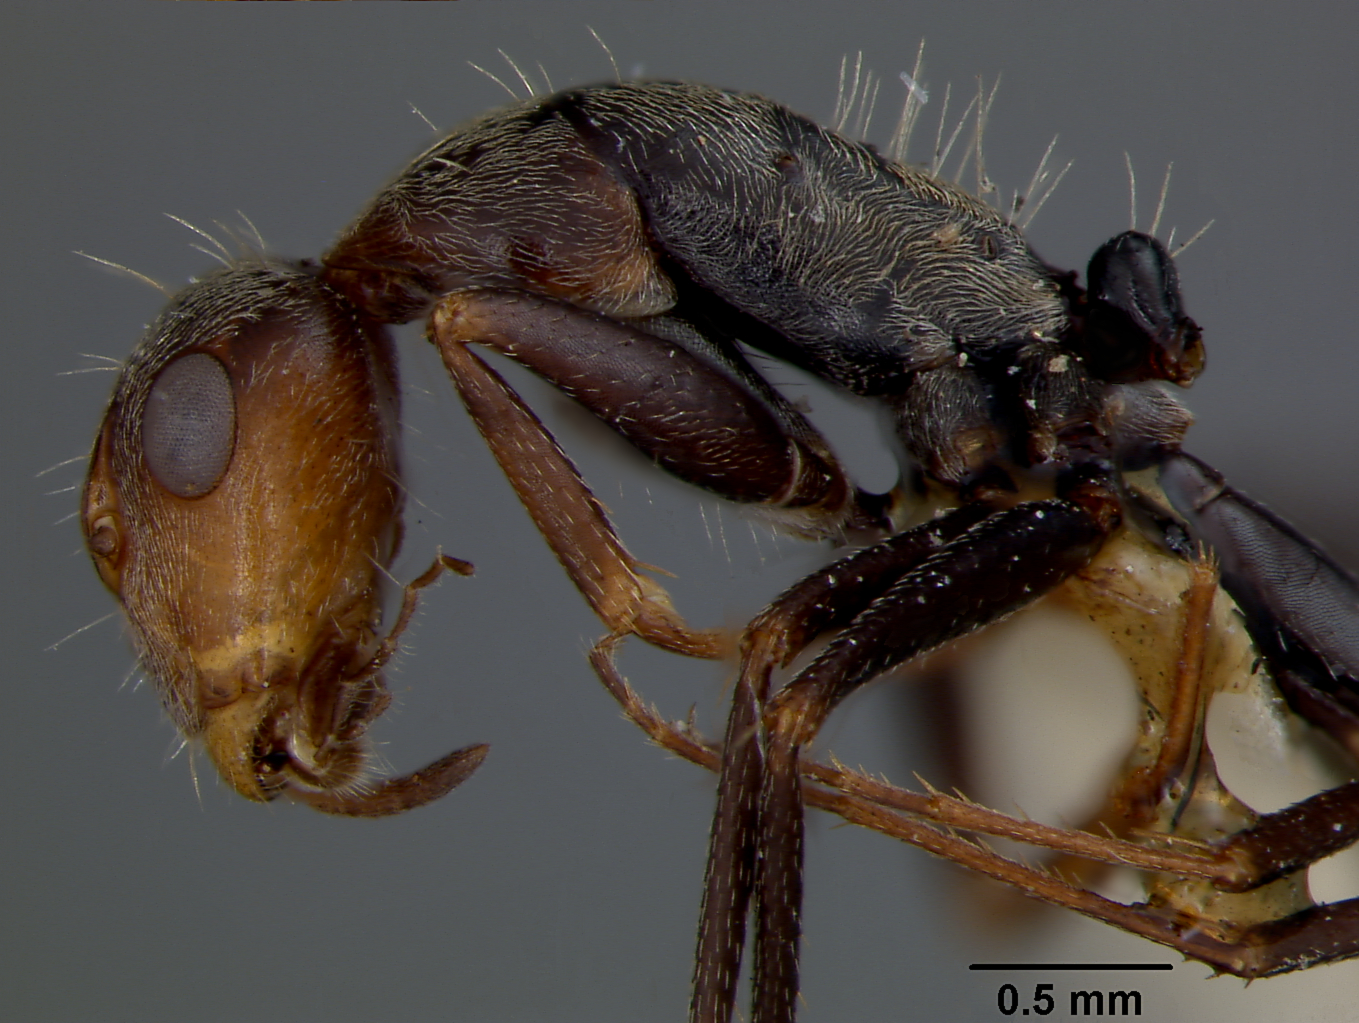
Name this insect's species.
Camponotus punctulatus
